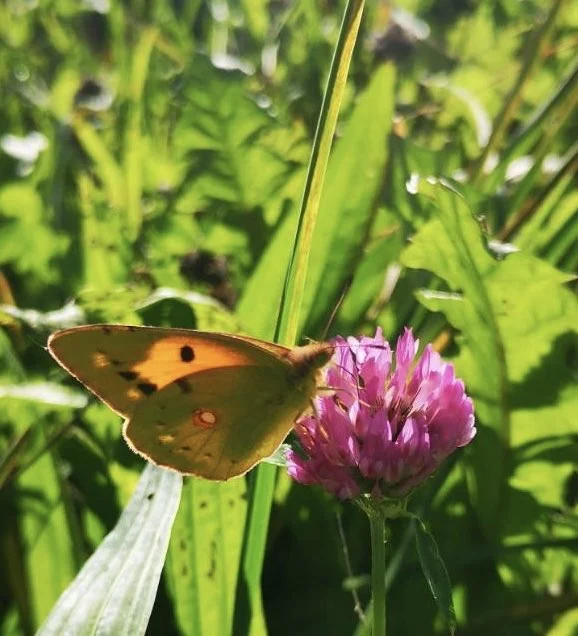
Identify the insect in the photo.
Colias croceus
